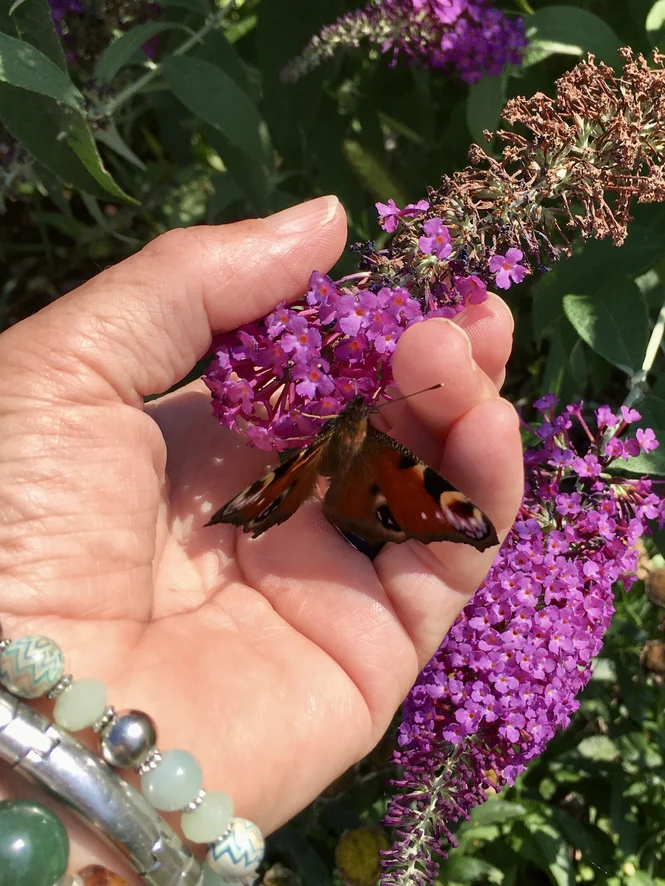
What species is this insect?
Aglais io
